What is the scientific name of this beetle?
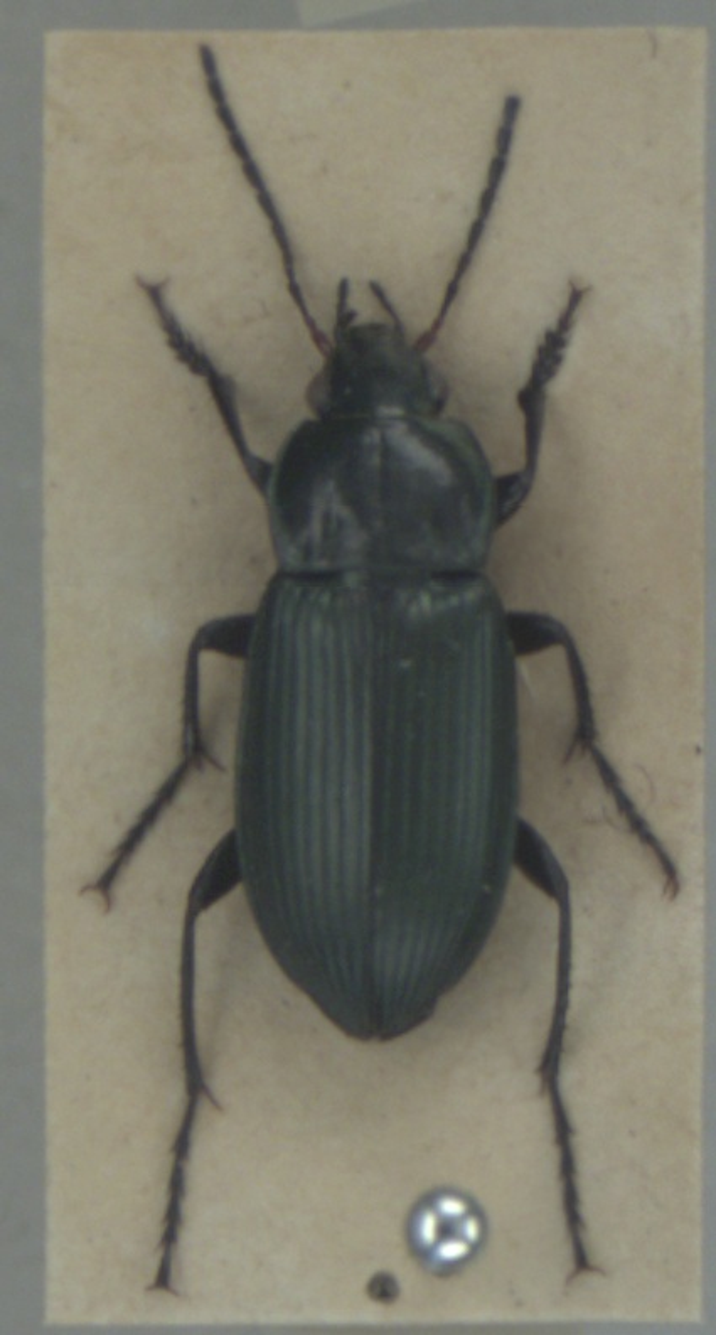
Poecilus cupreus
